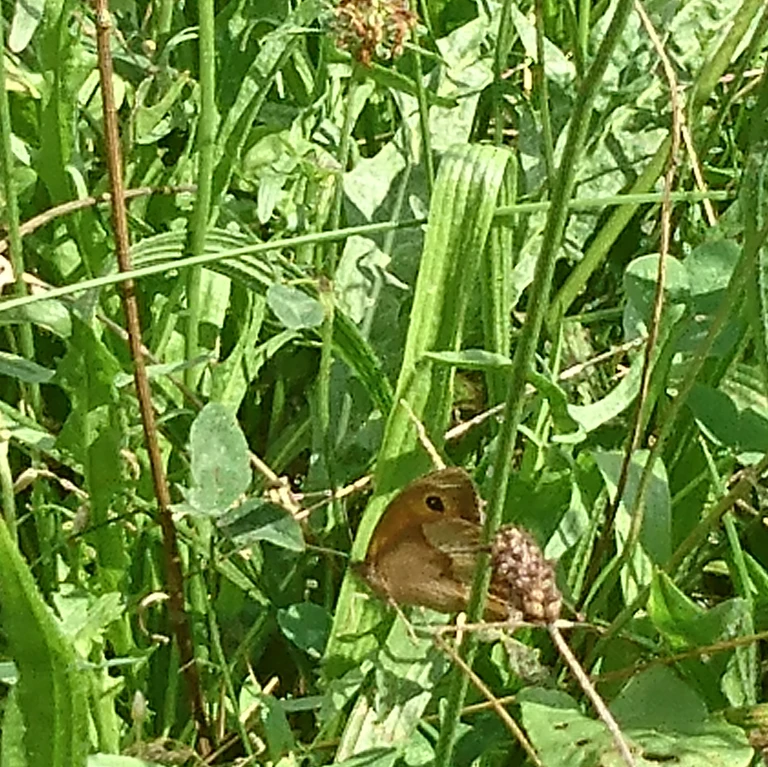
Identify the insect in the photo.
Maniola jurtina
